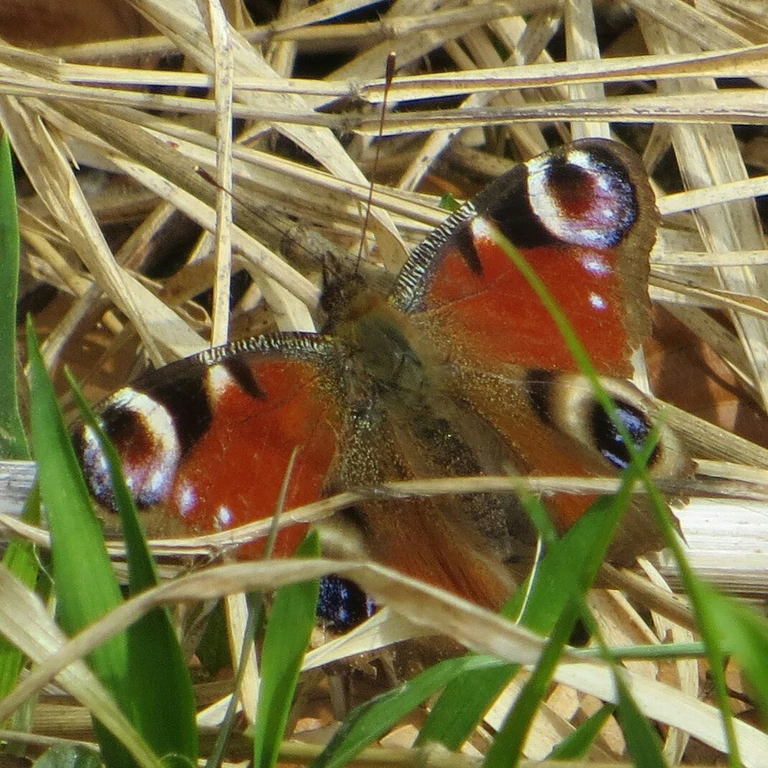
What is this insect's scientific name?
Aglais io
